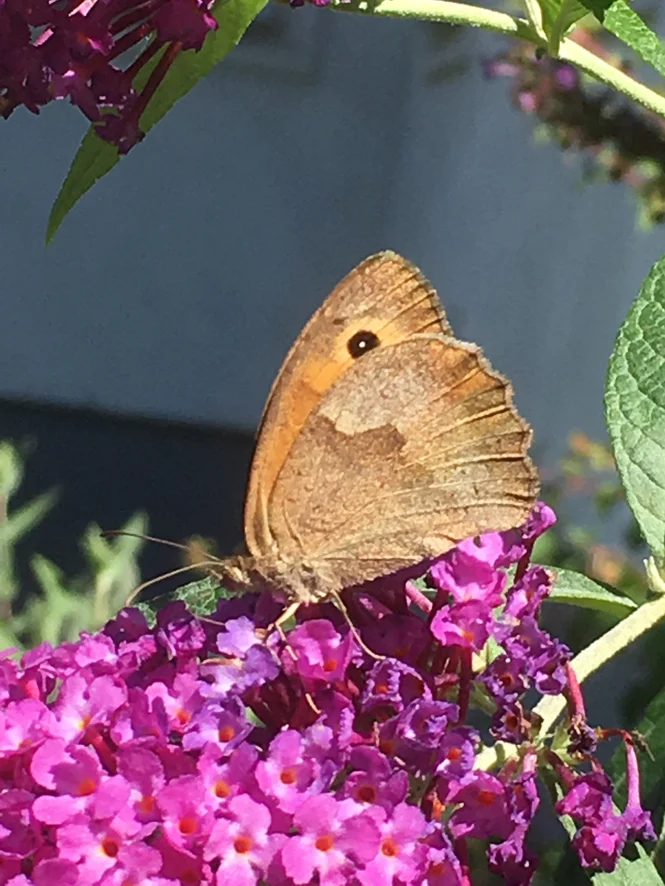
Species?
Maniola jurtina
